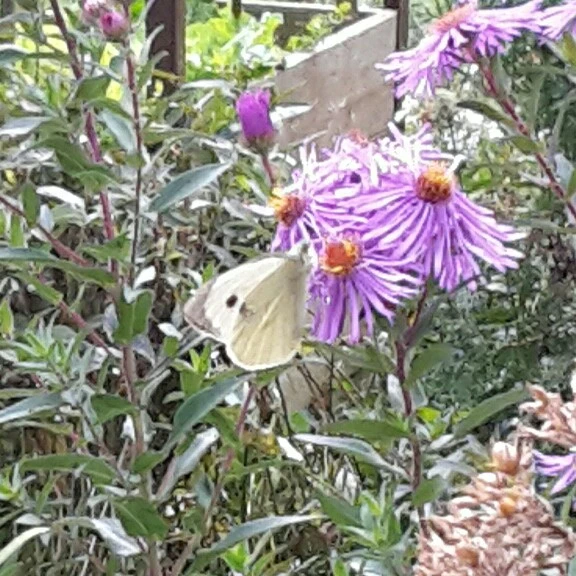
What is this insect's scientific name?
Pieris brassicae
